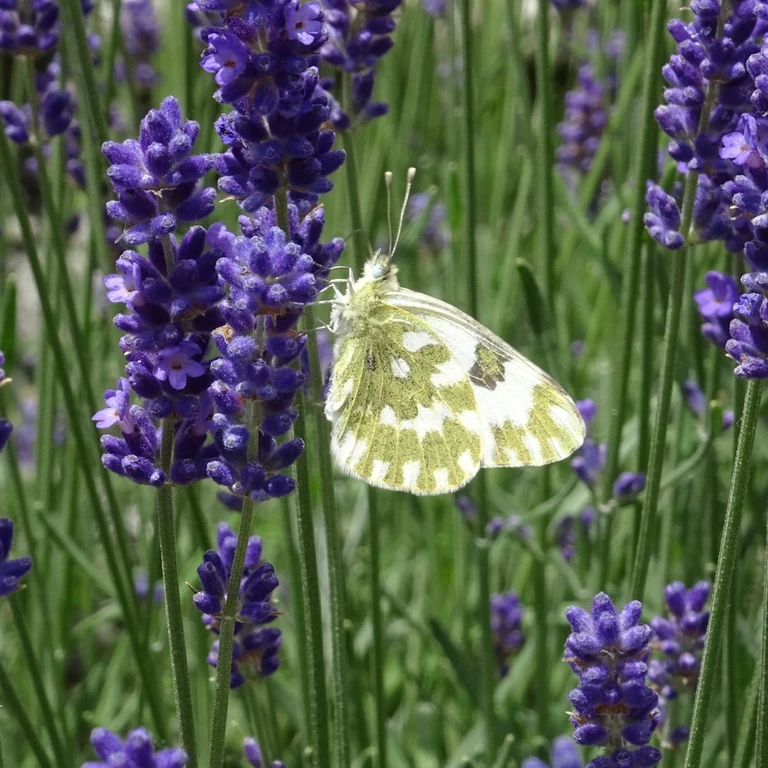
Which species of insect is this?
Pontia edusa
